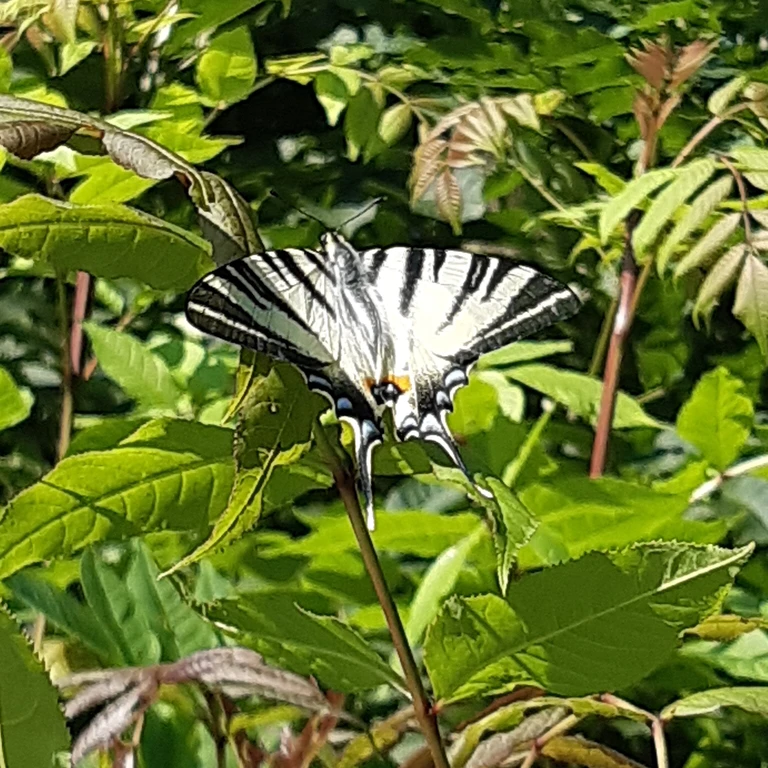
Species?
Iphiclides podalirius
